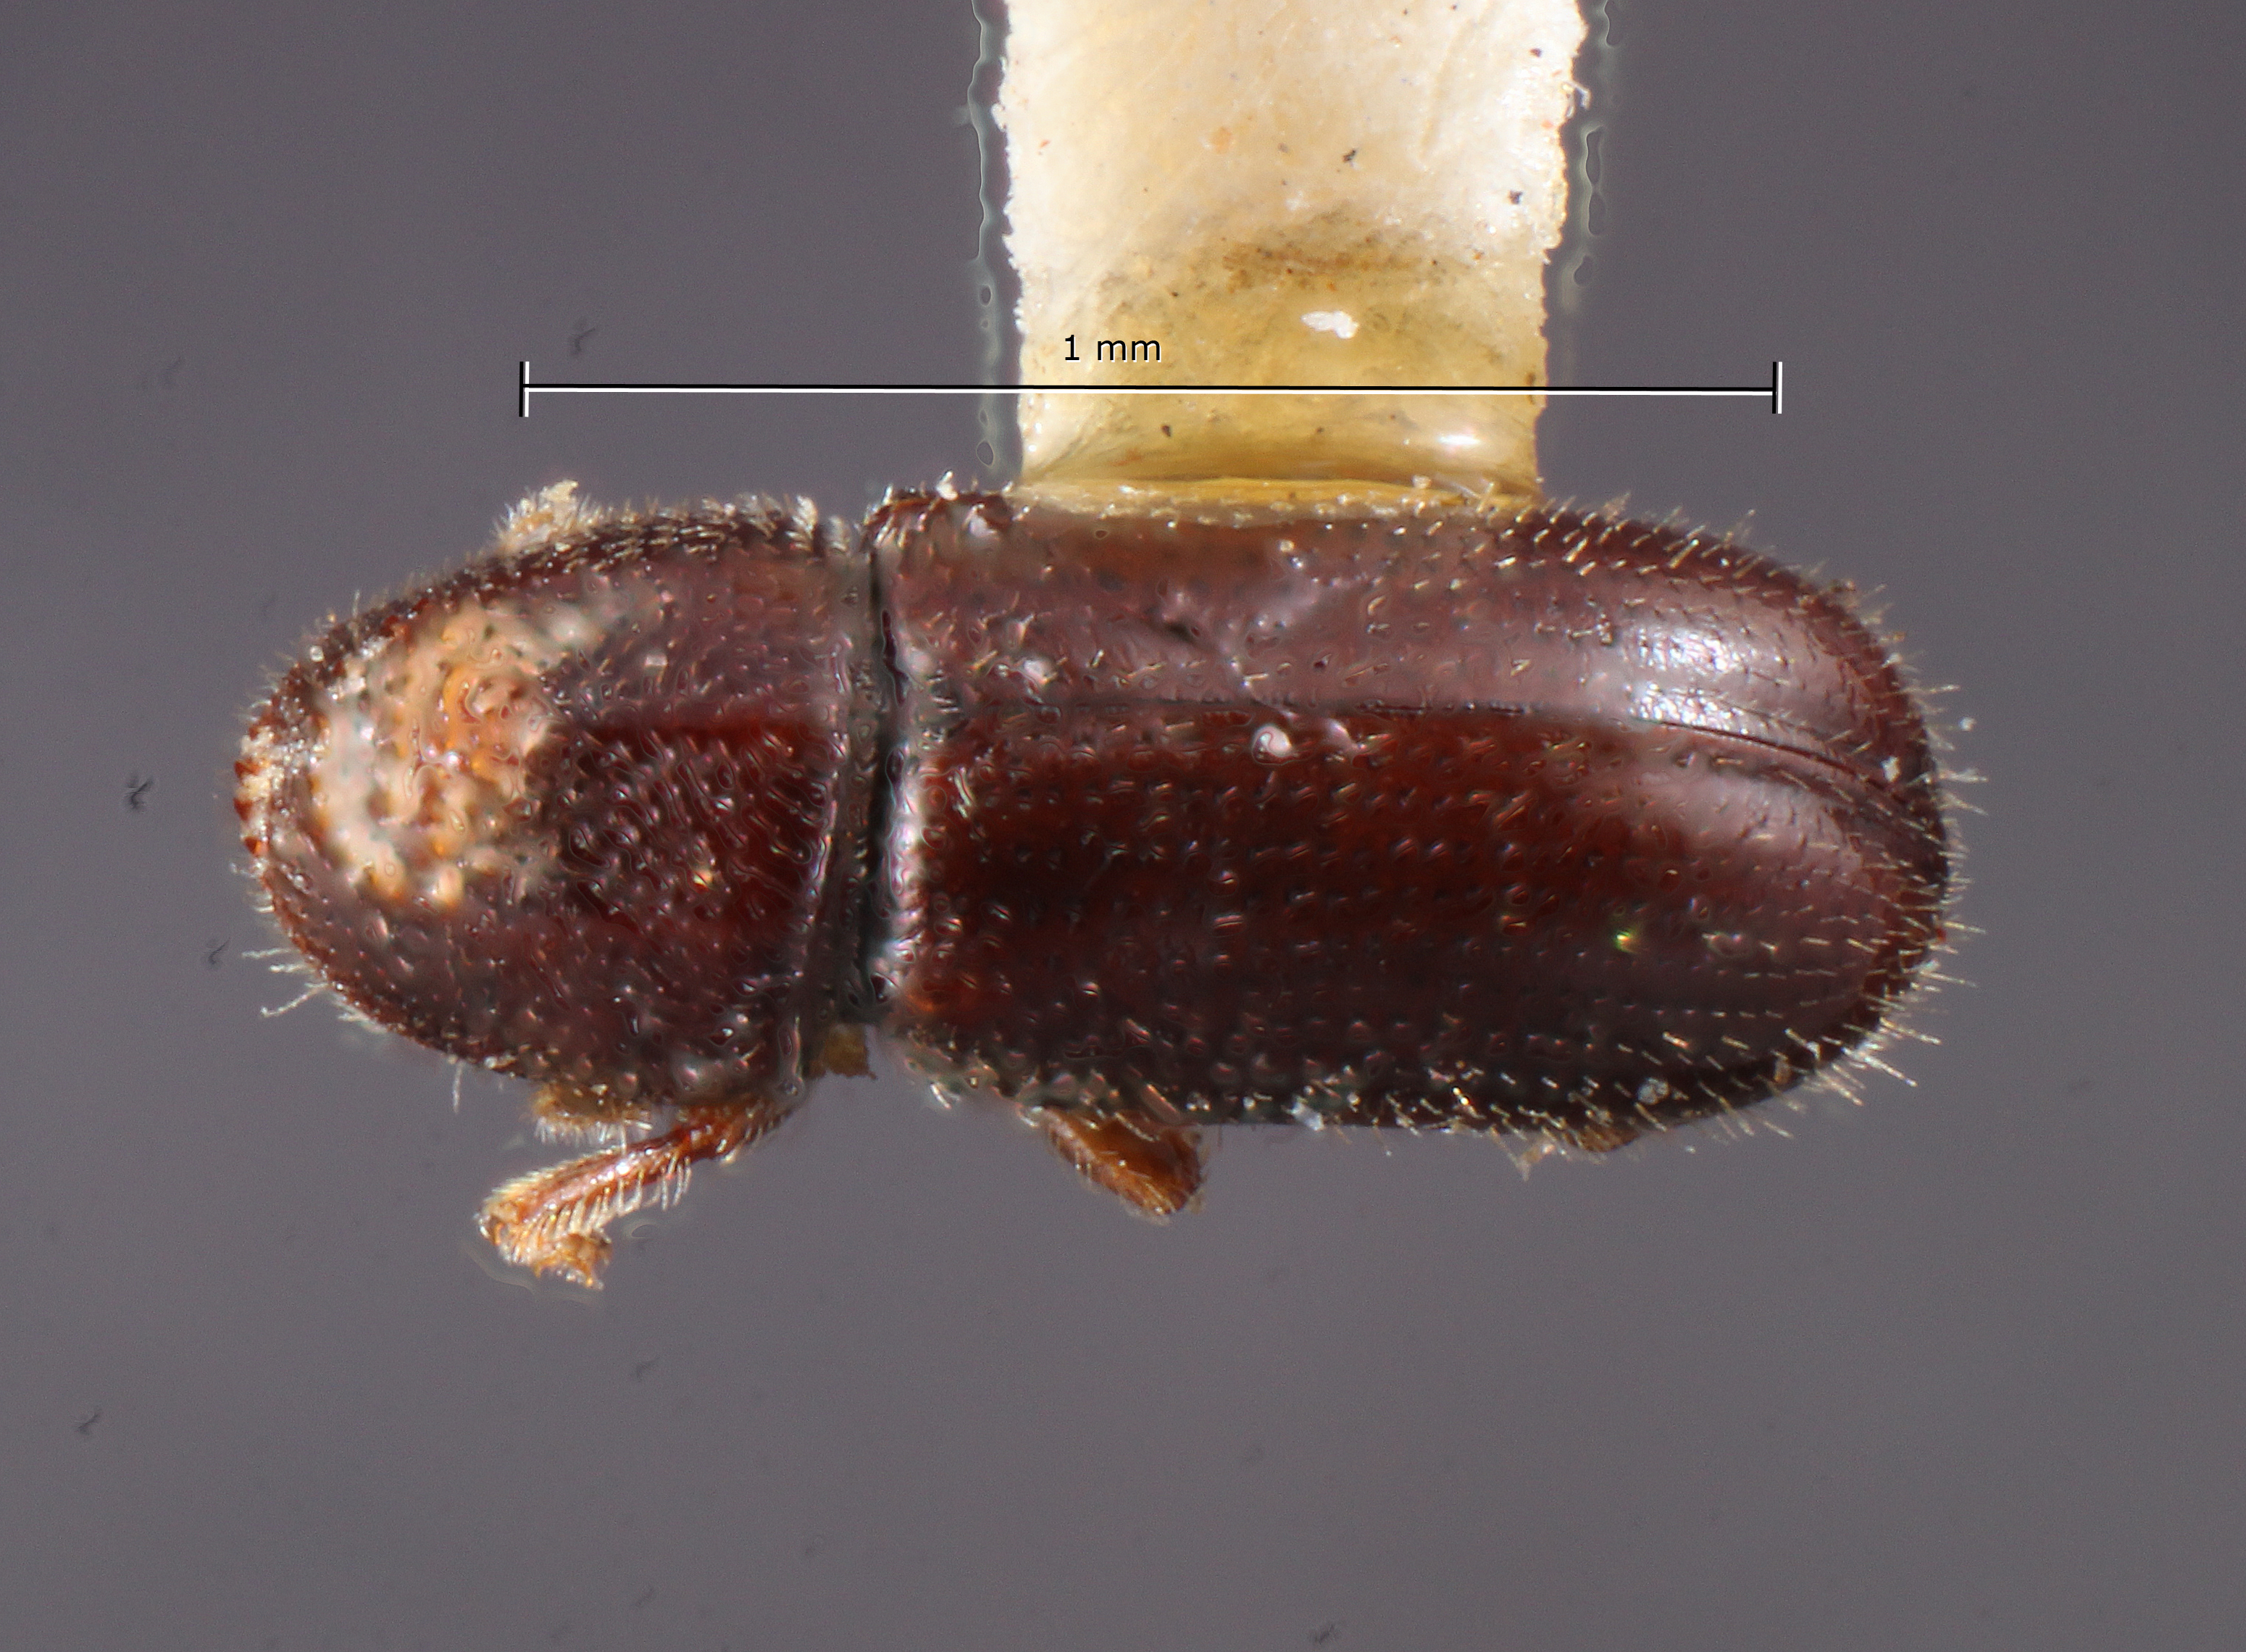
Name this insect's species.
Pityophthorus inquietus
